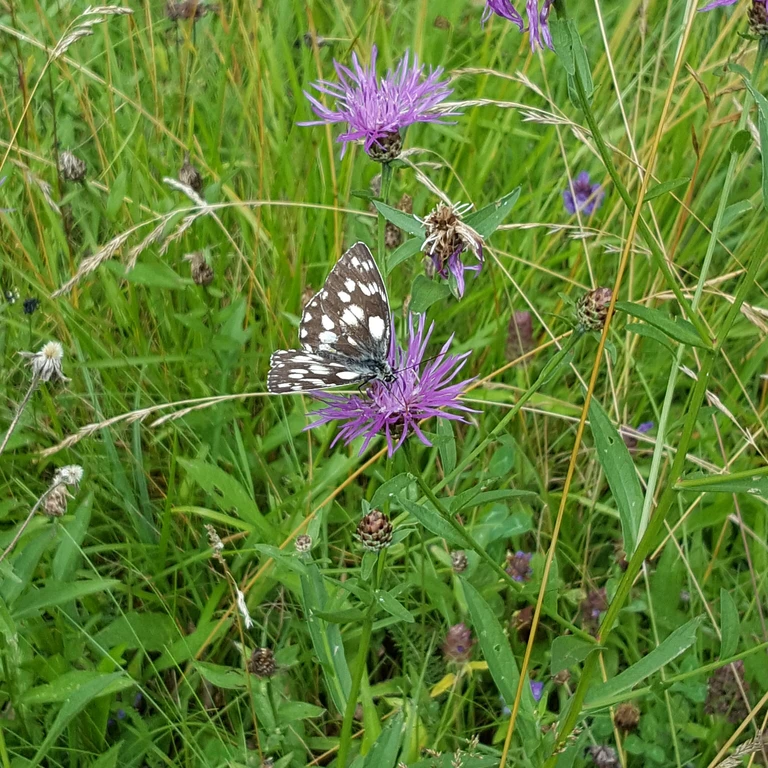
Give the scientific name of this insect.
Melanargia galathea
